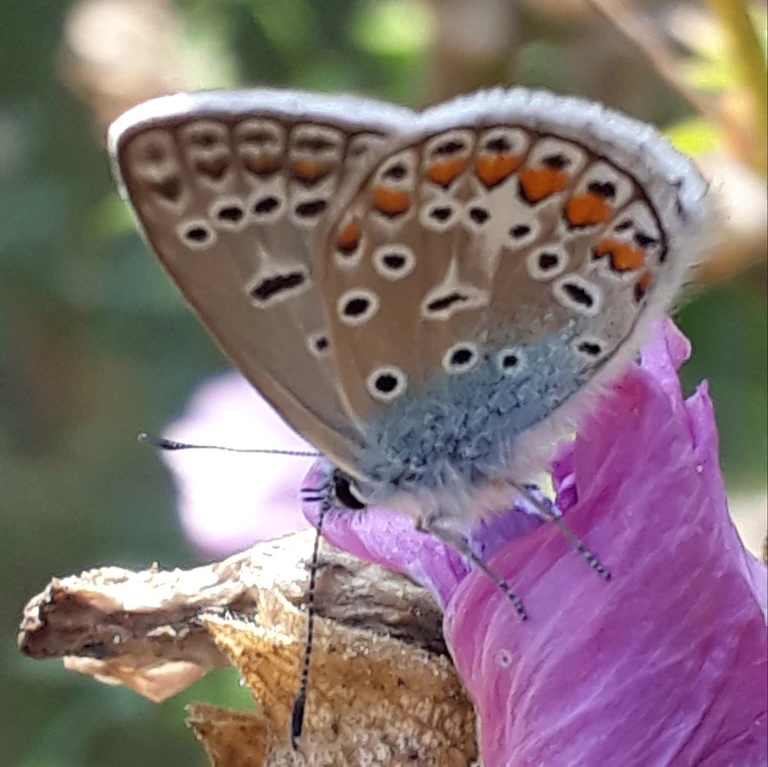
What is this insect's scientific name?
Polyommatus icarus
